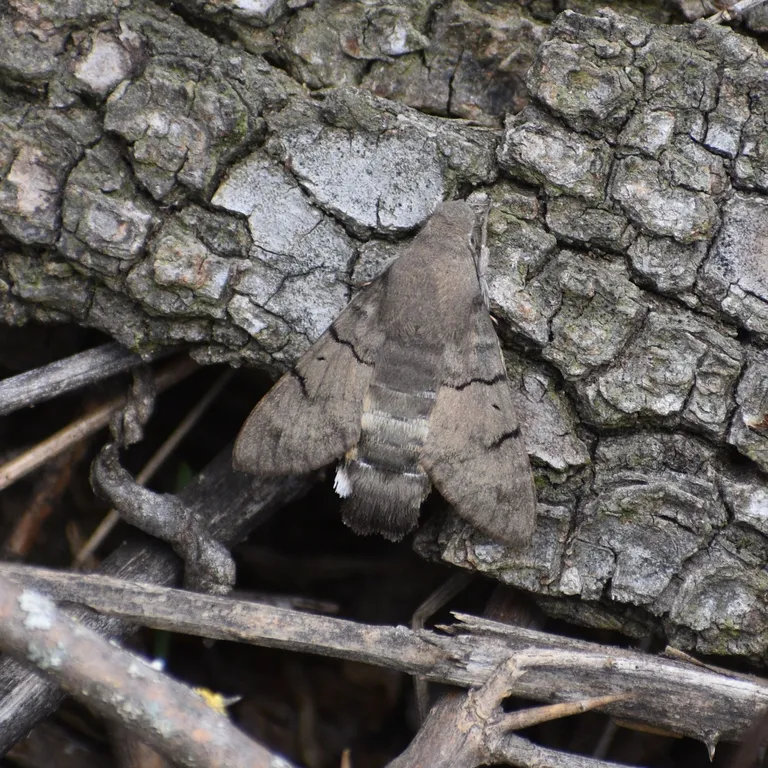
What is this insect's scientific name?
Macroglossum stellatarum
